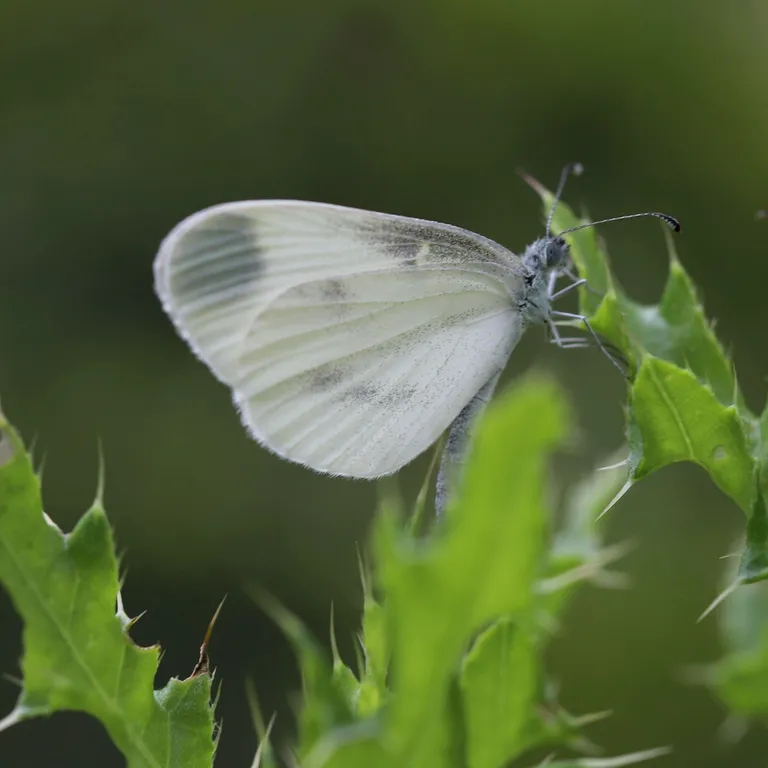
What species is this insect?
Leptidea sinapis/juvernica
